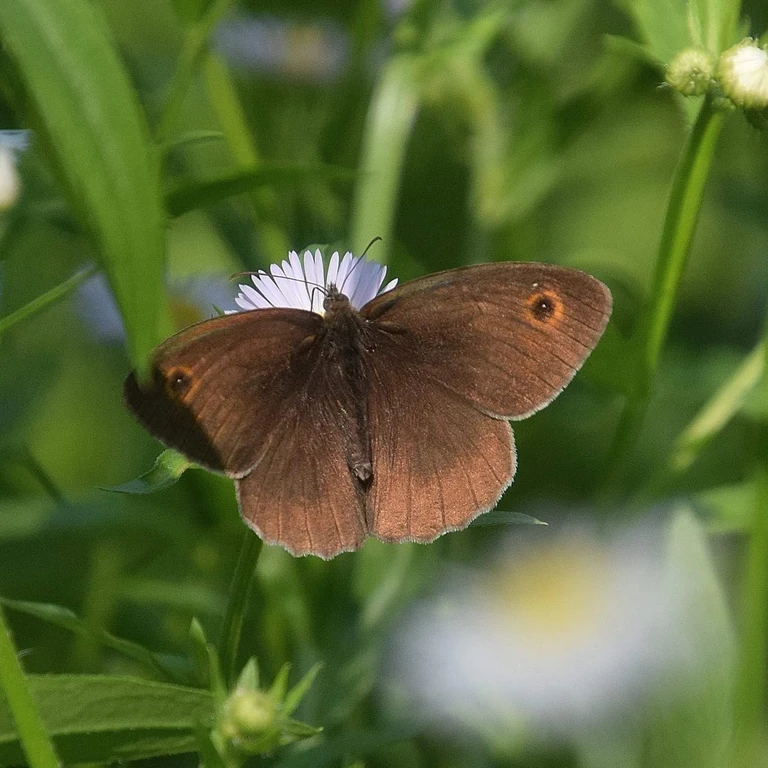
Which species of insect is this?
Maniola jurtina
